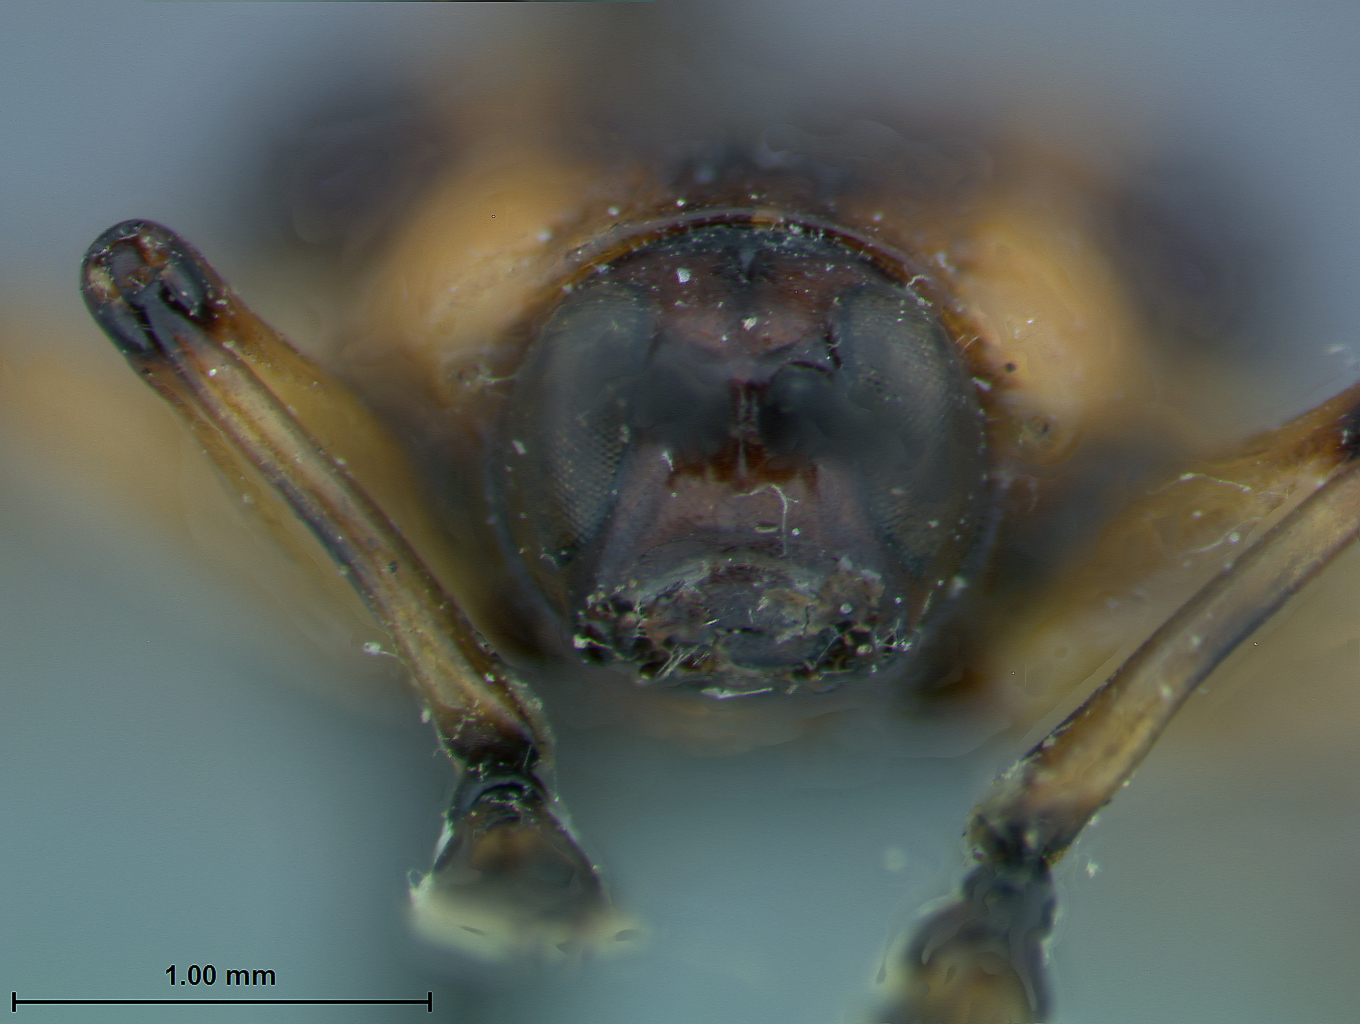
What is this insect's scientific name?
Sceloenopla multistriata
